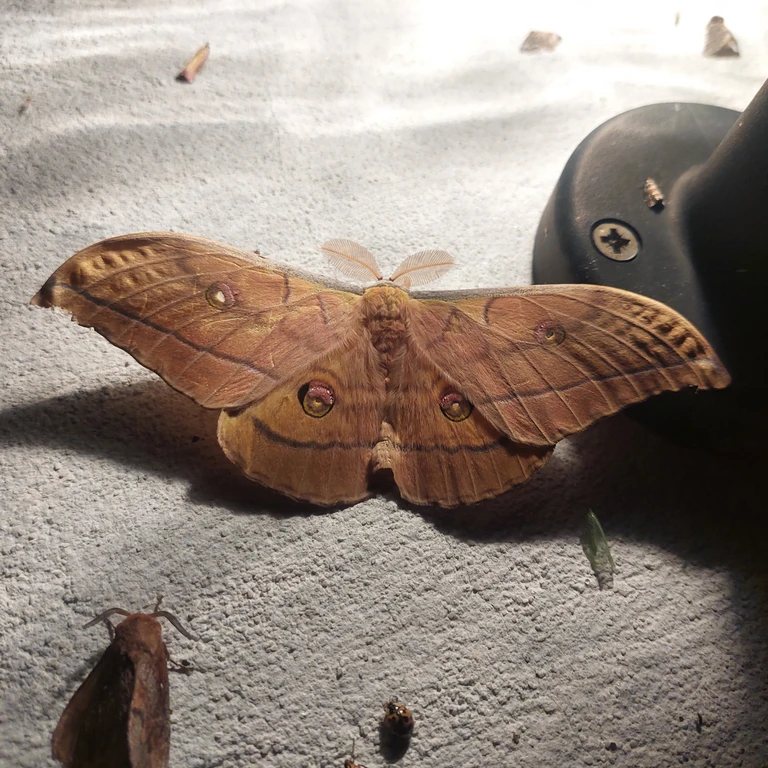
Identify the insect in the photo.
Antheraea yamamai
